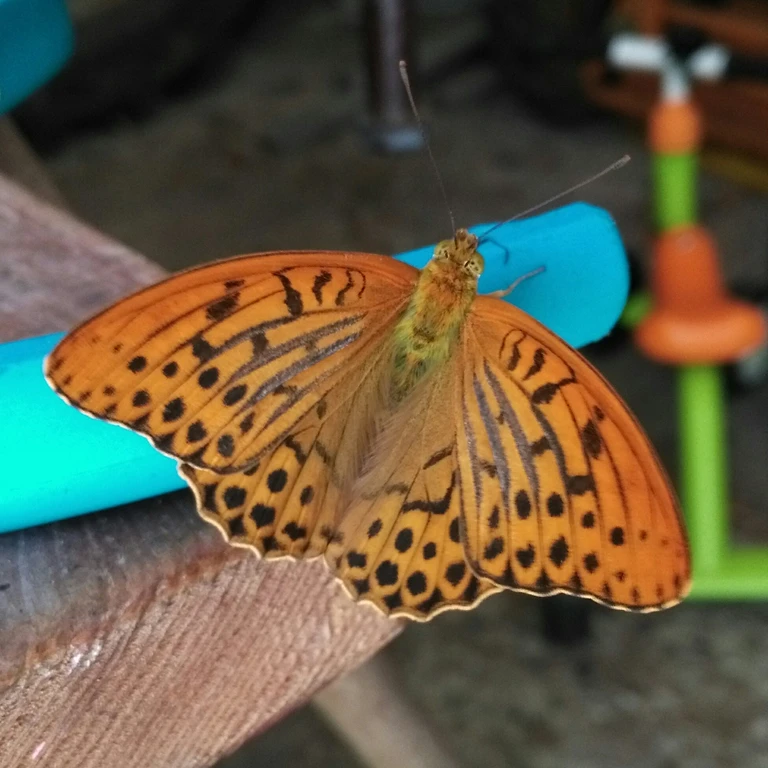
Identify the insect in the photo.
Argynnis paphia
